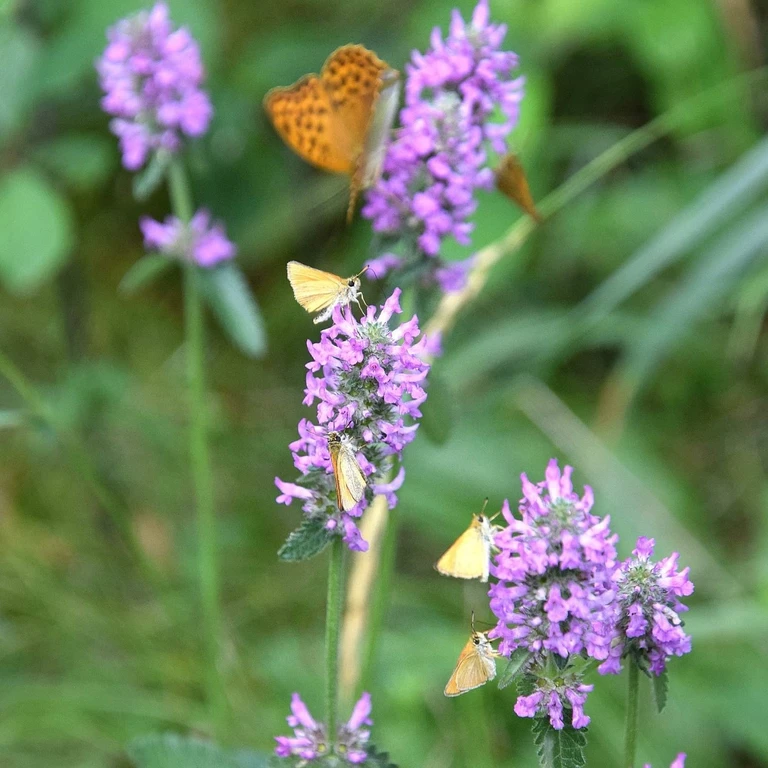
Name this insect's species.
Thymelicus lineola
